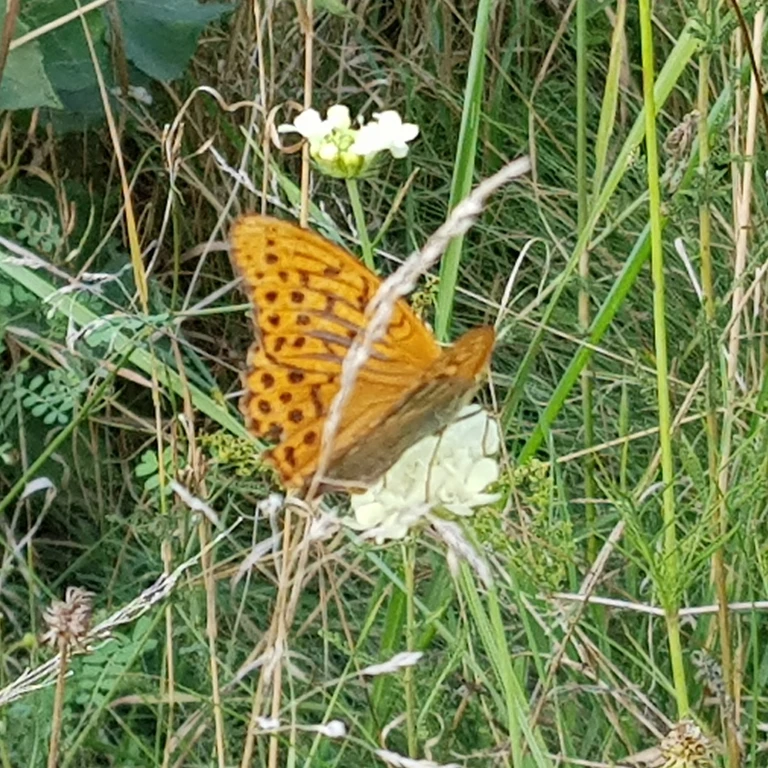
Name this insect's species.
Argynnis paphia
